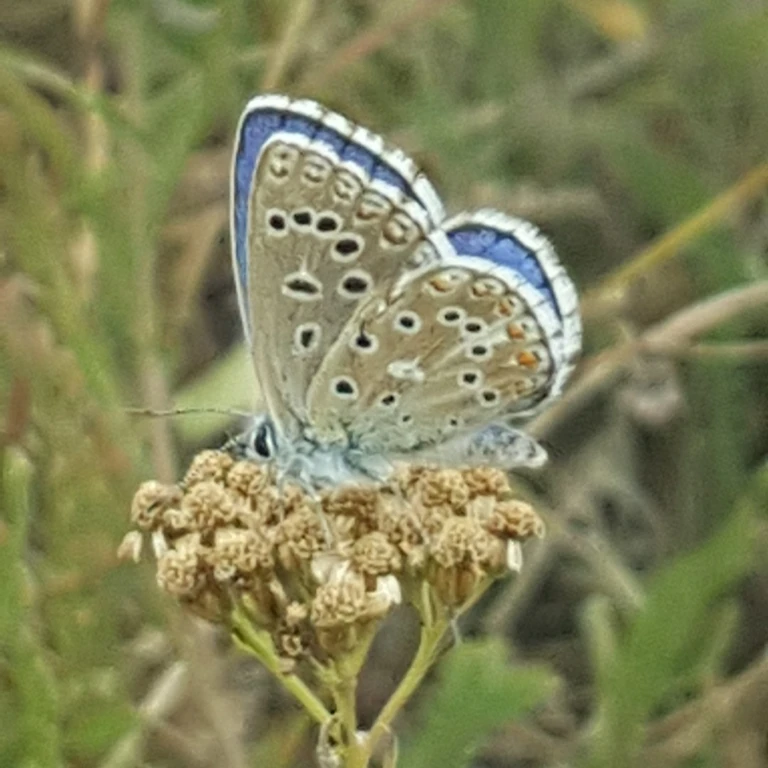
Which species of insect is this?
Lysandra bellargus
